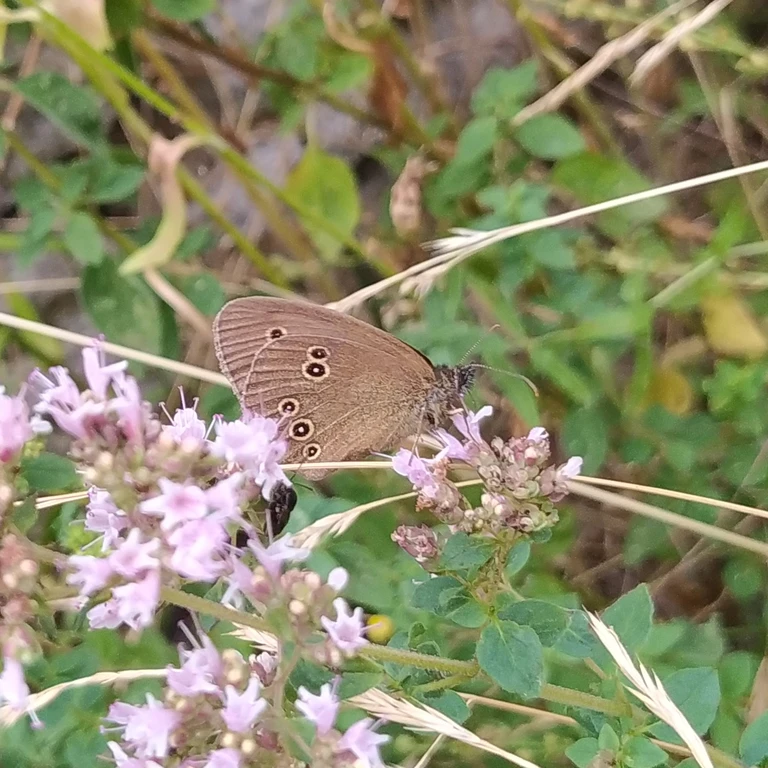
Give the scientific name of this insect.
Aphantopus hyperantus
